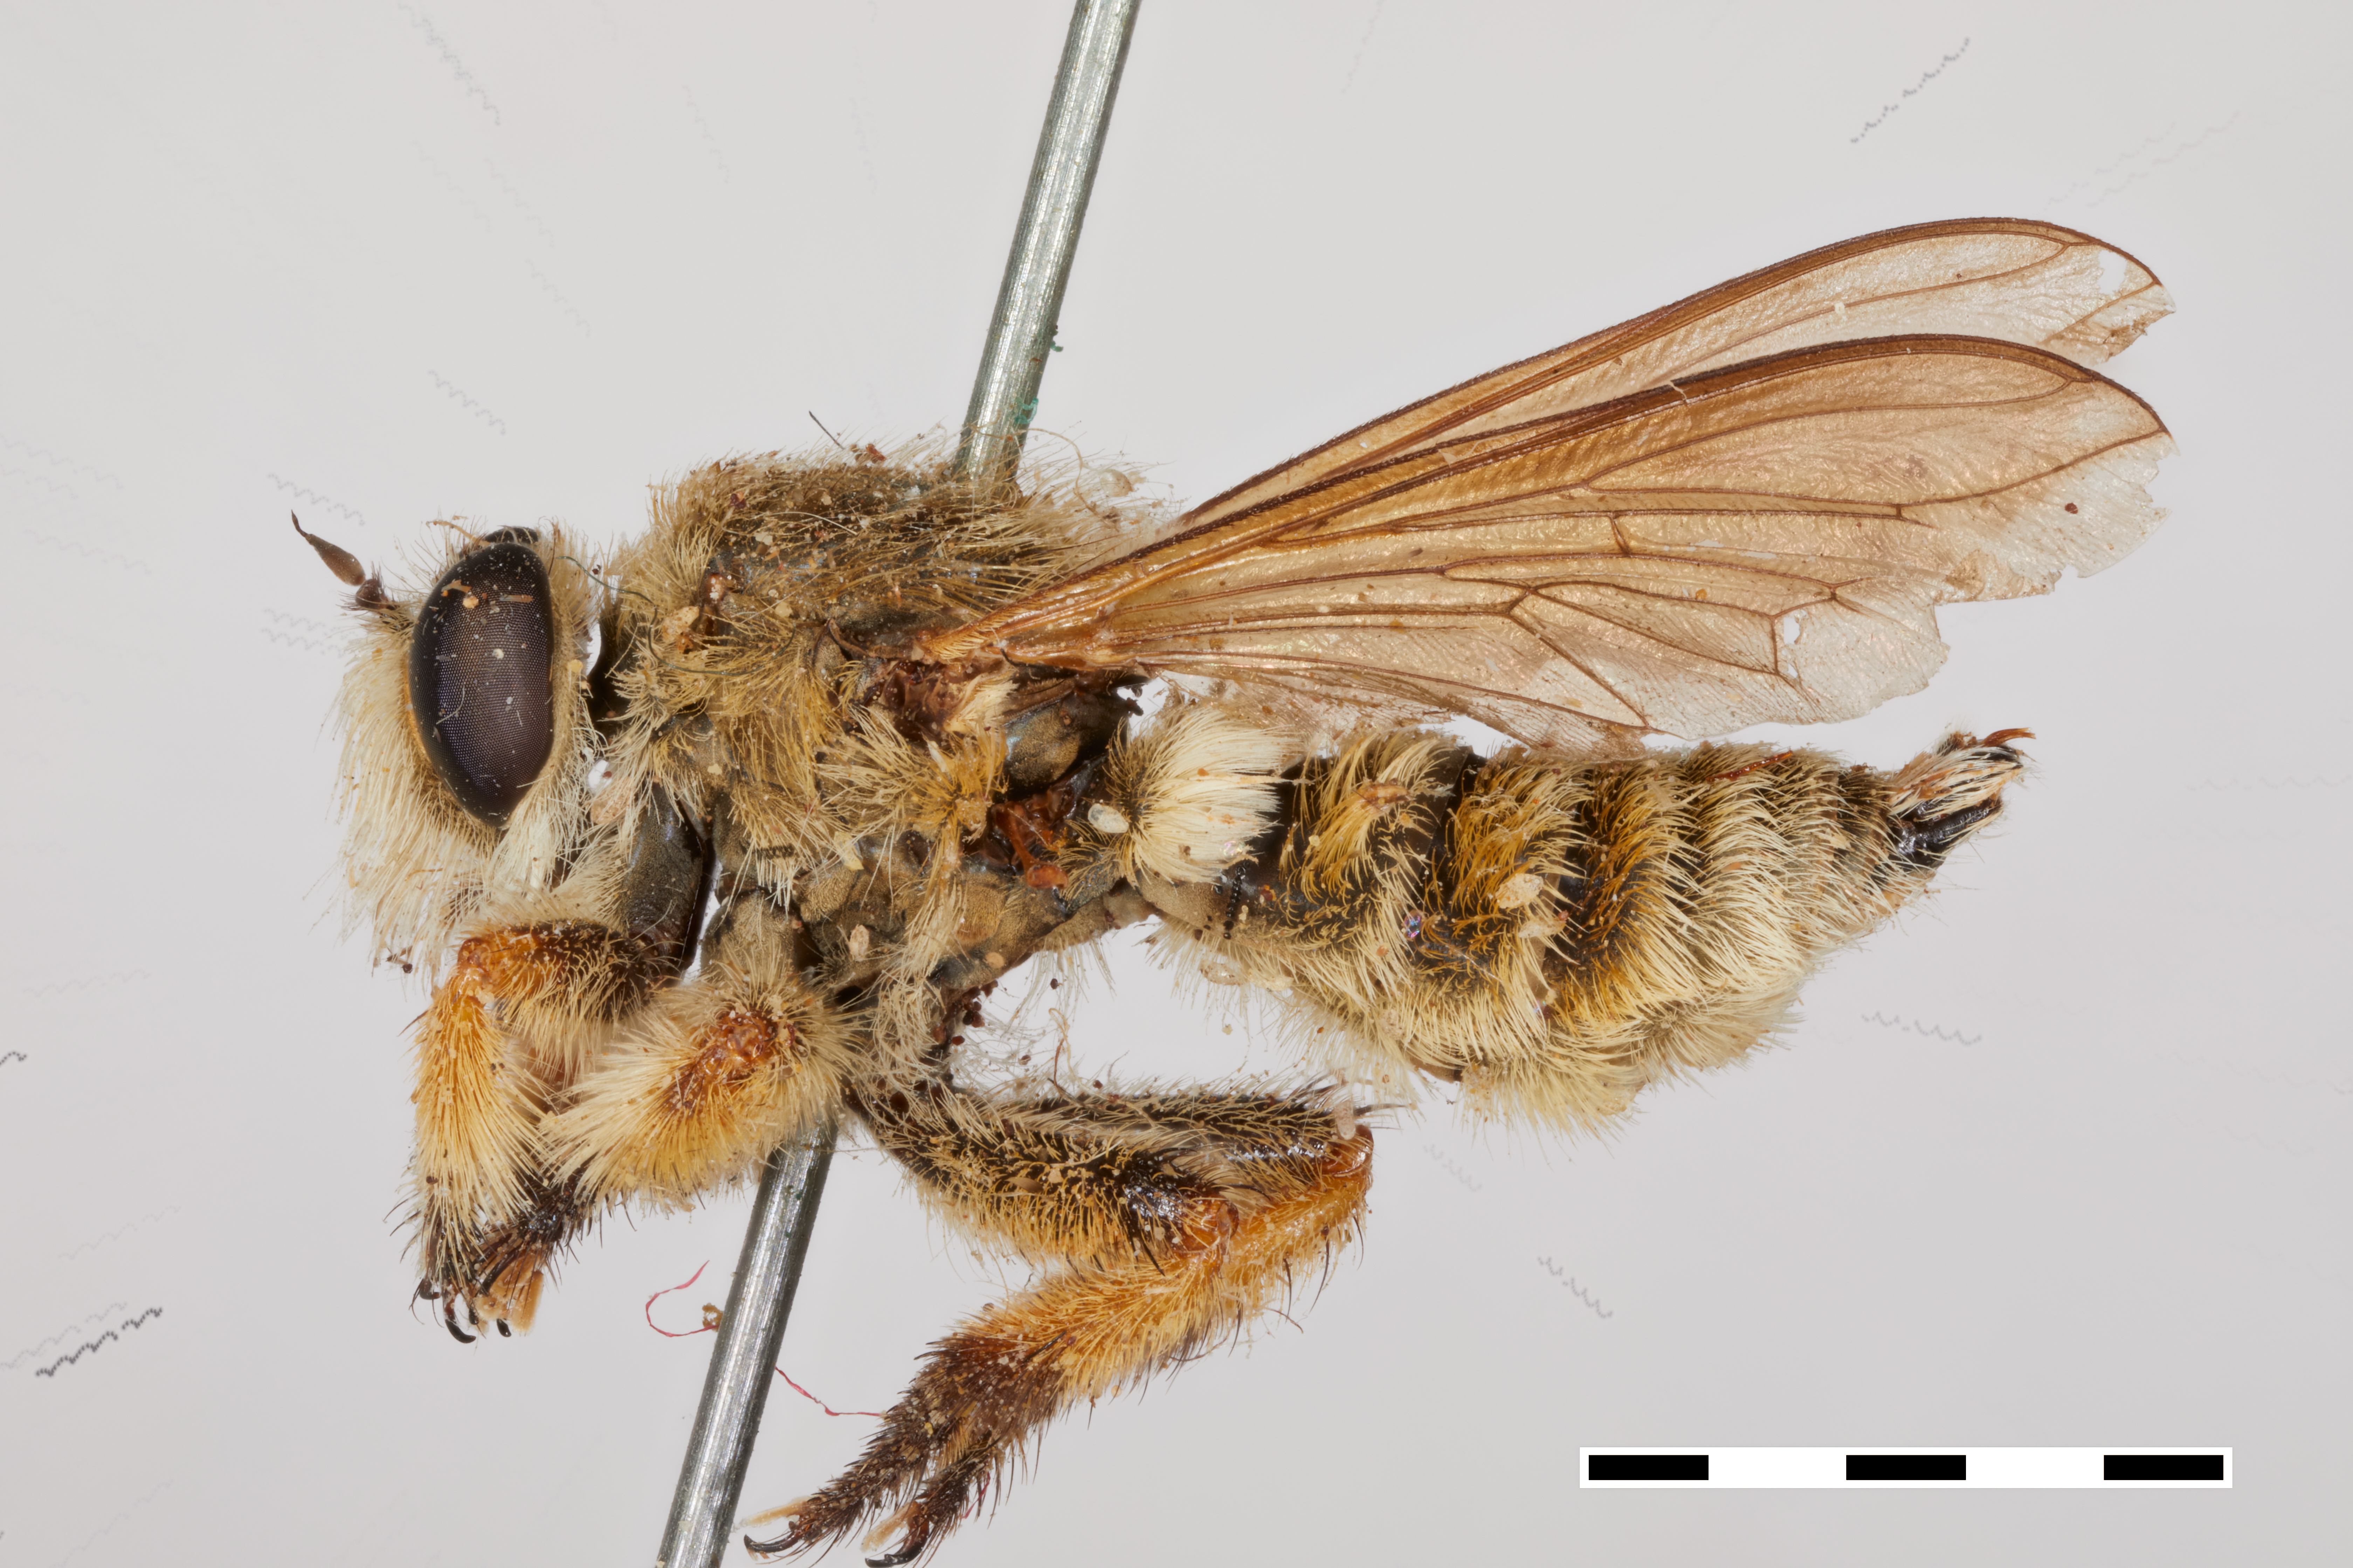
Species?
Mallophora megachile
